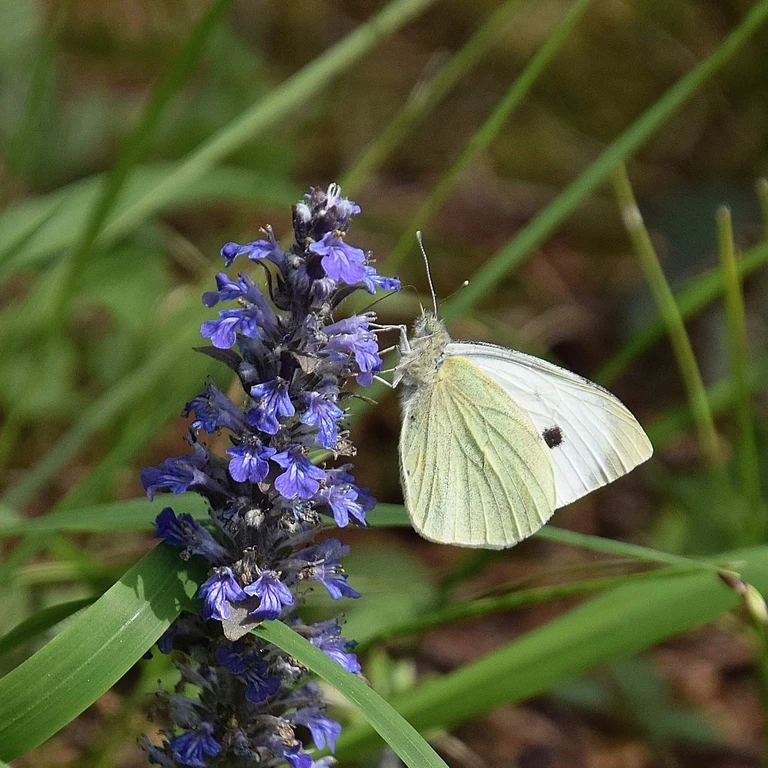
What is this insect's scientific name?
Pieris brassicae
